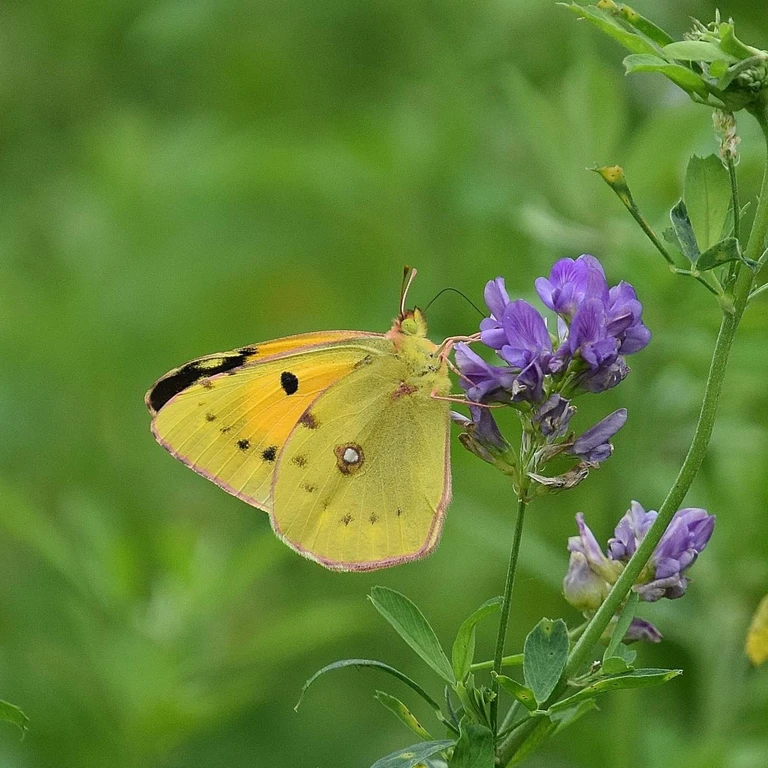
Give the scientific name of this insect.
Colias croceus
